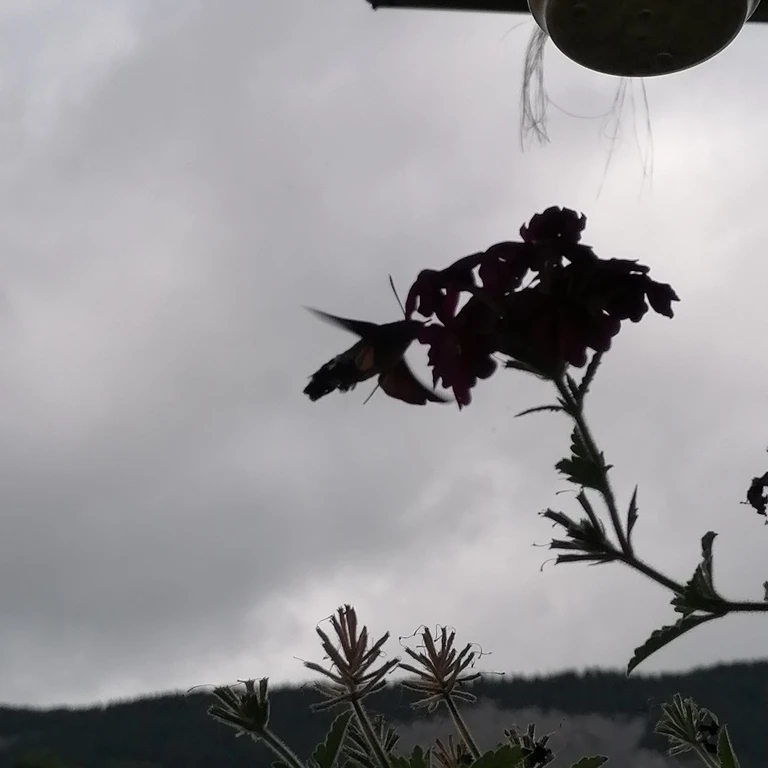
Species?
Macroglossum stellatarum
